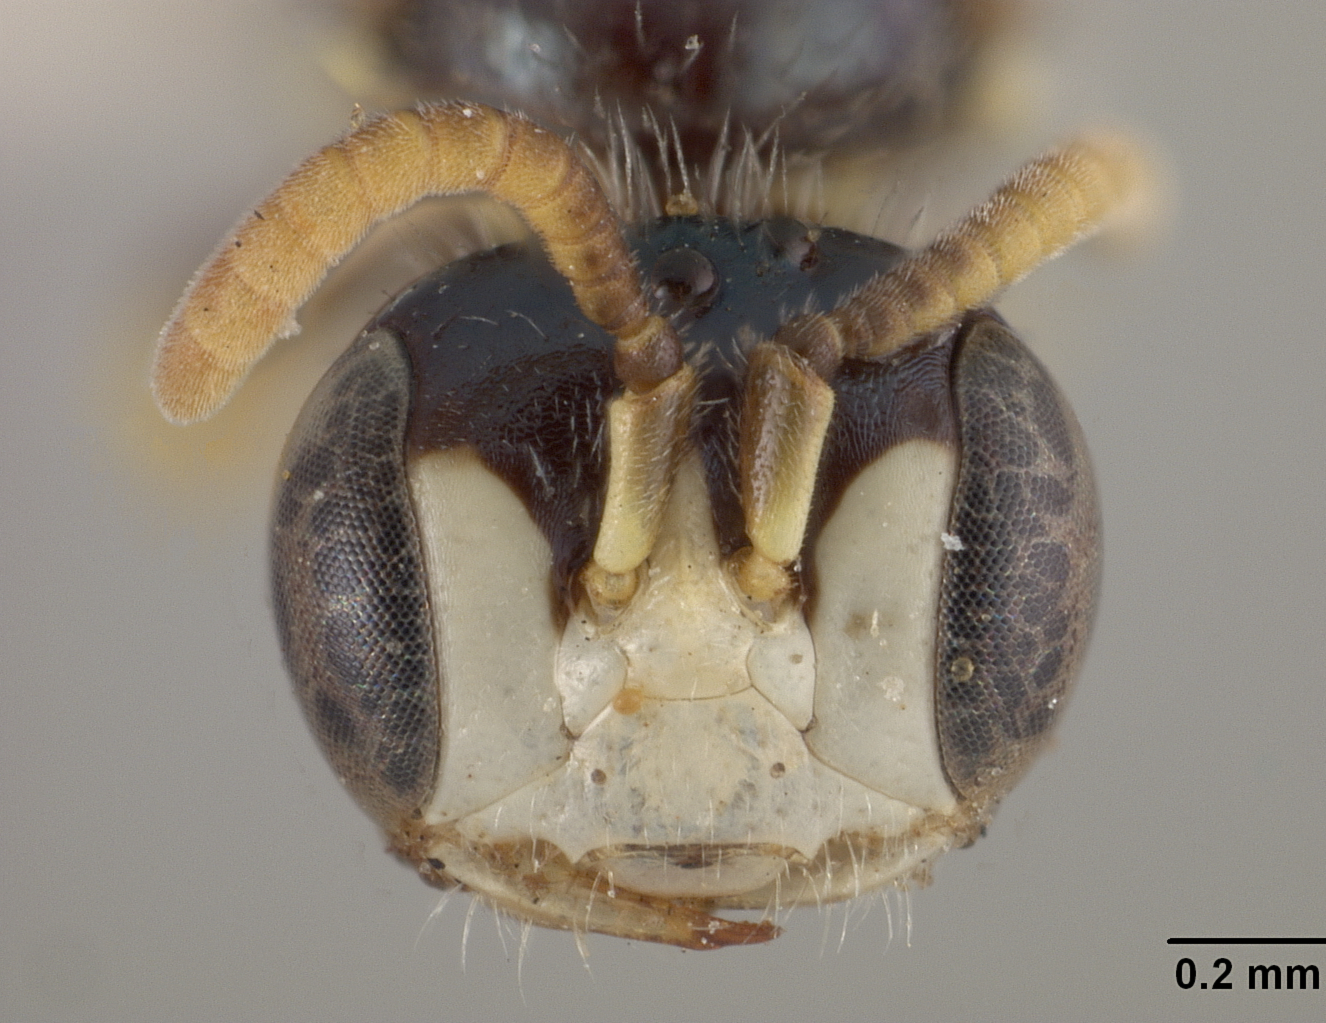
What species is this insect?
Perdita yosemitensis
